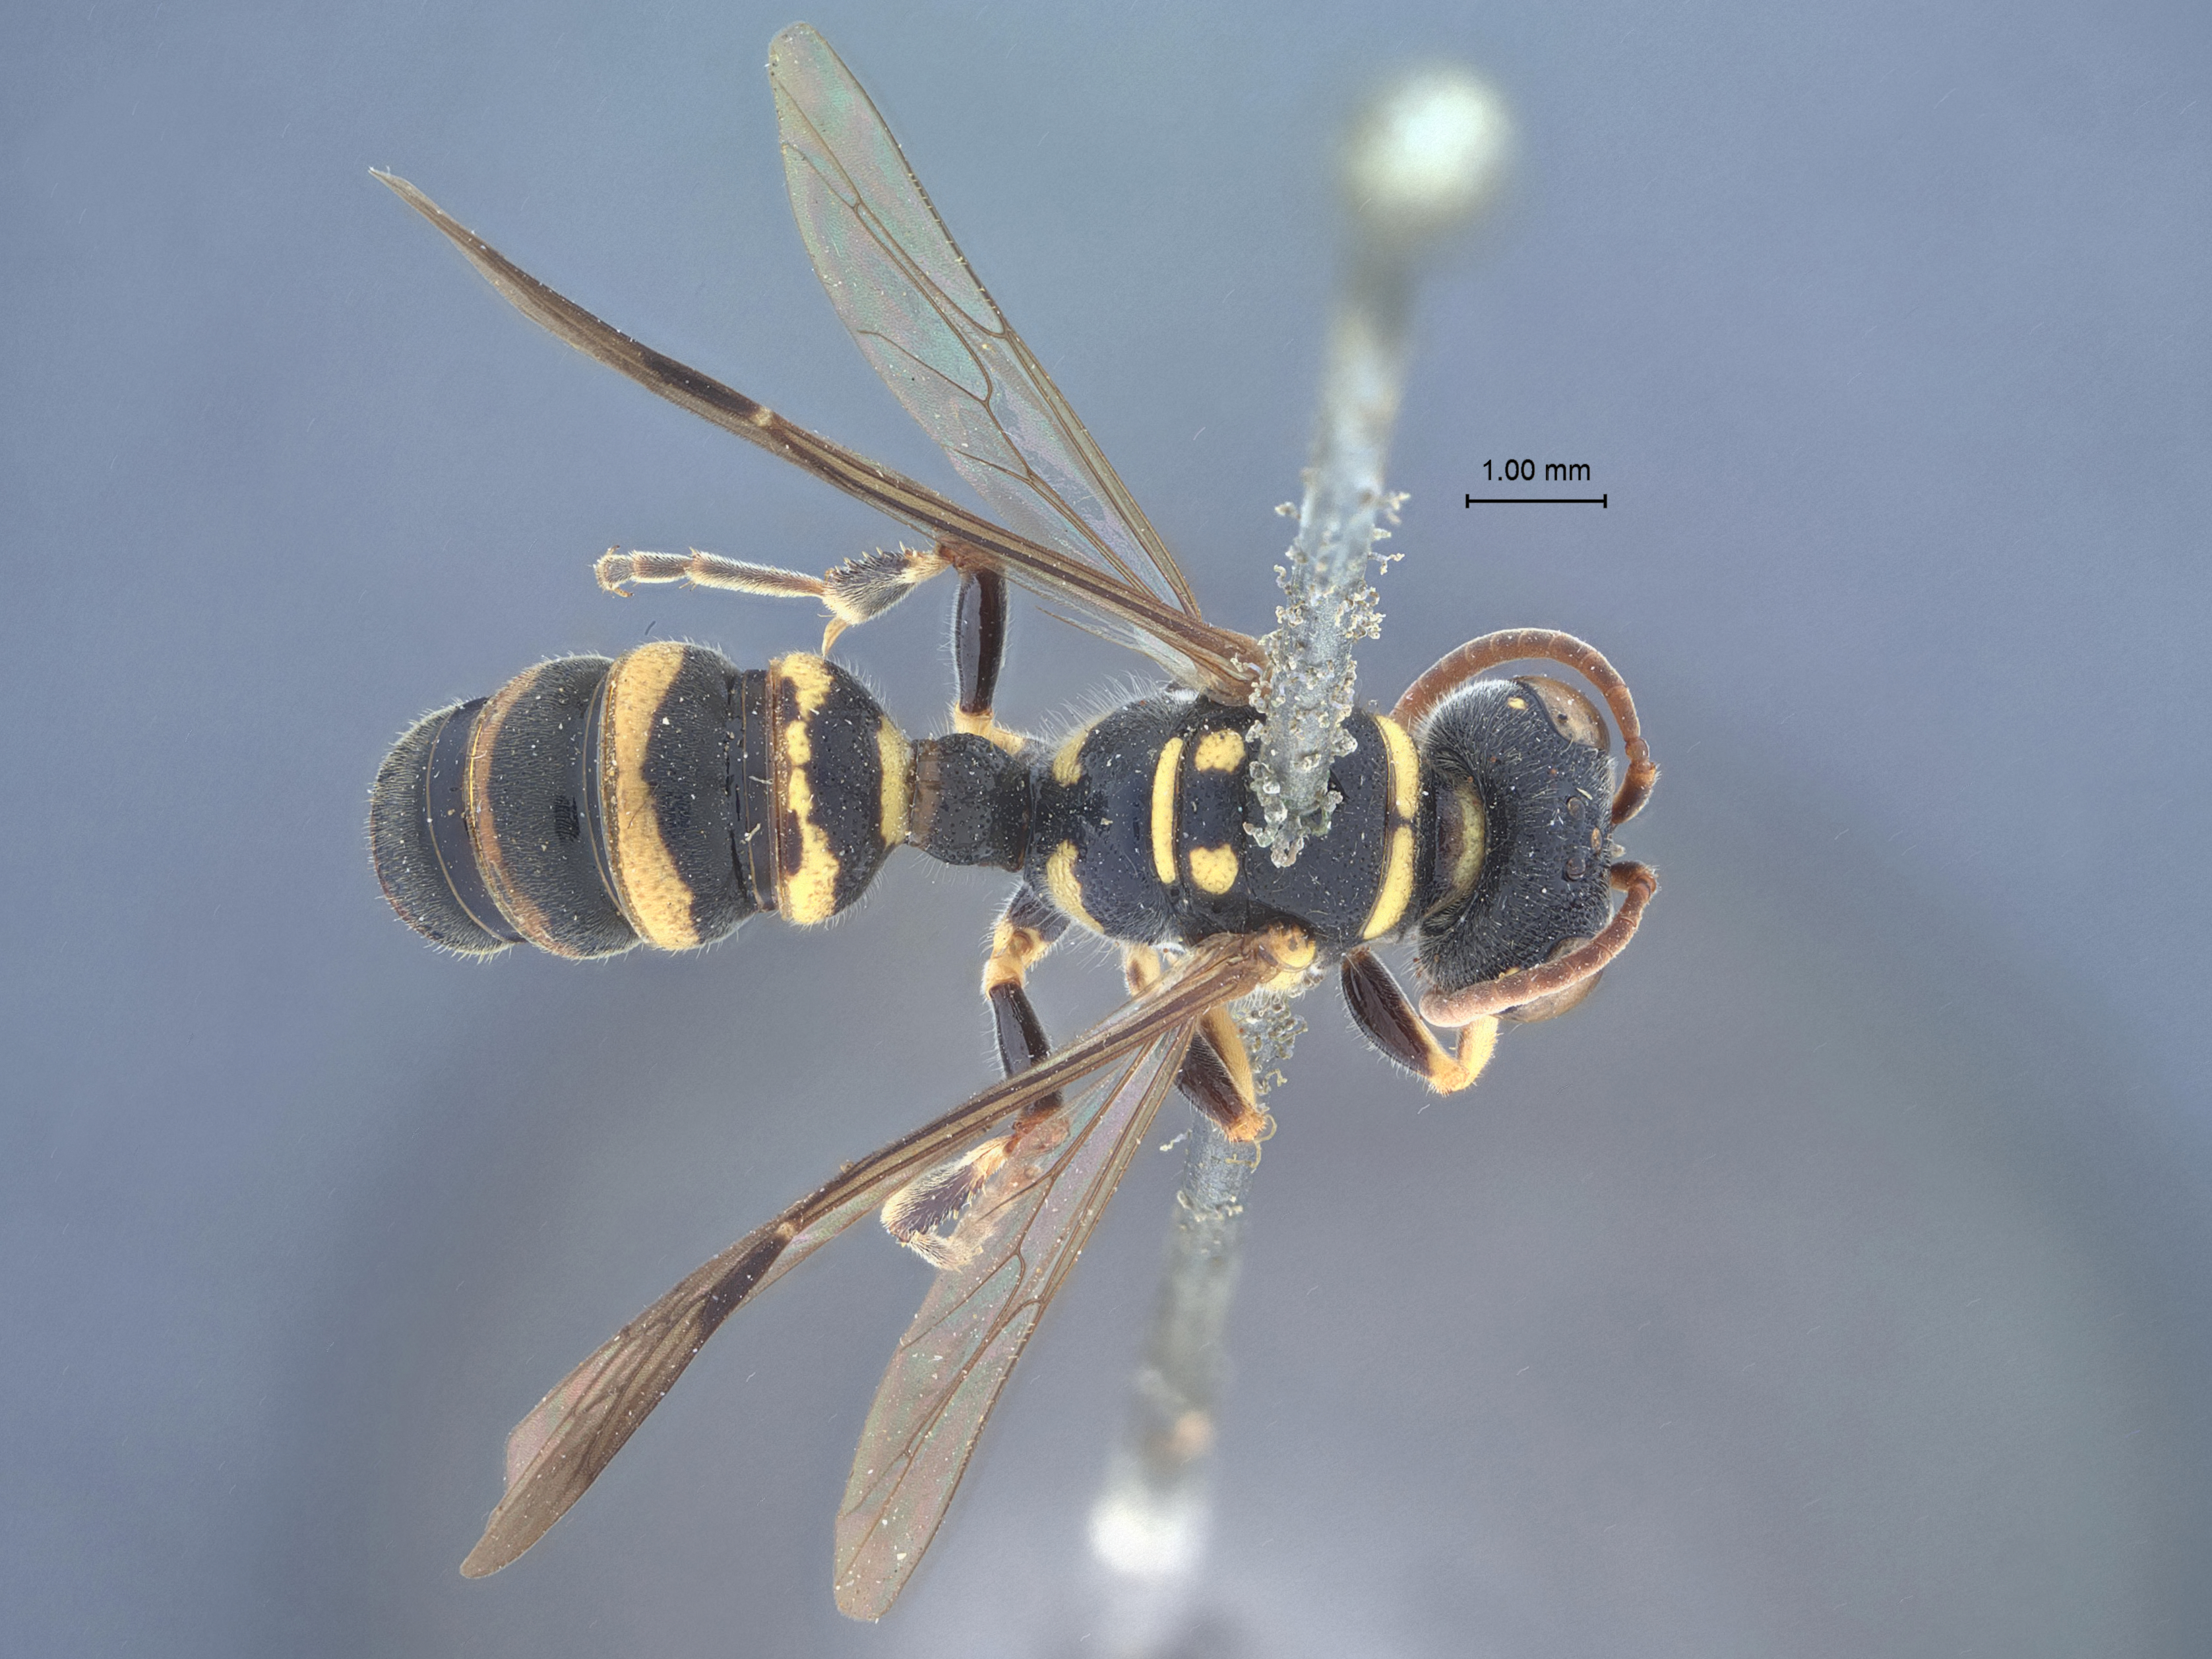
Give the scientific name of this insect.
Cerceris koma
